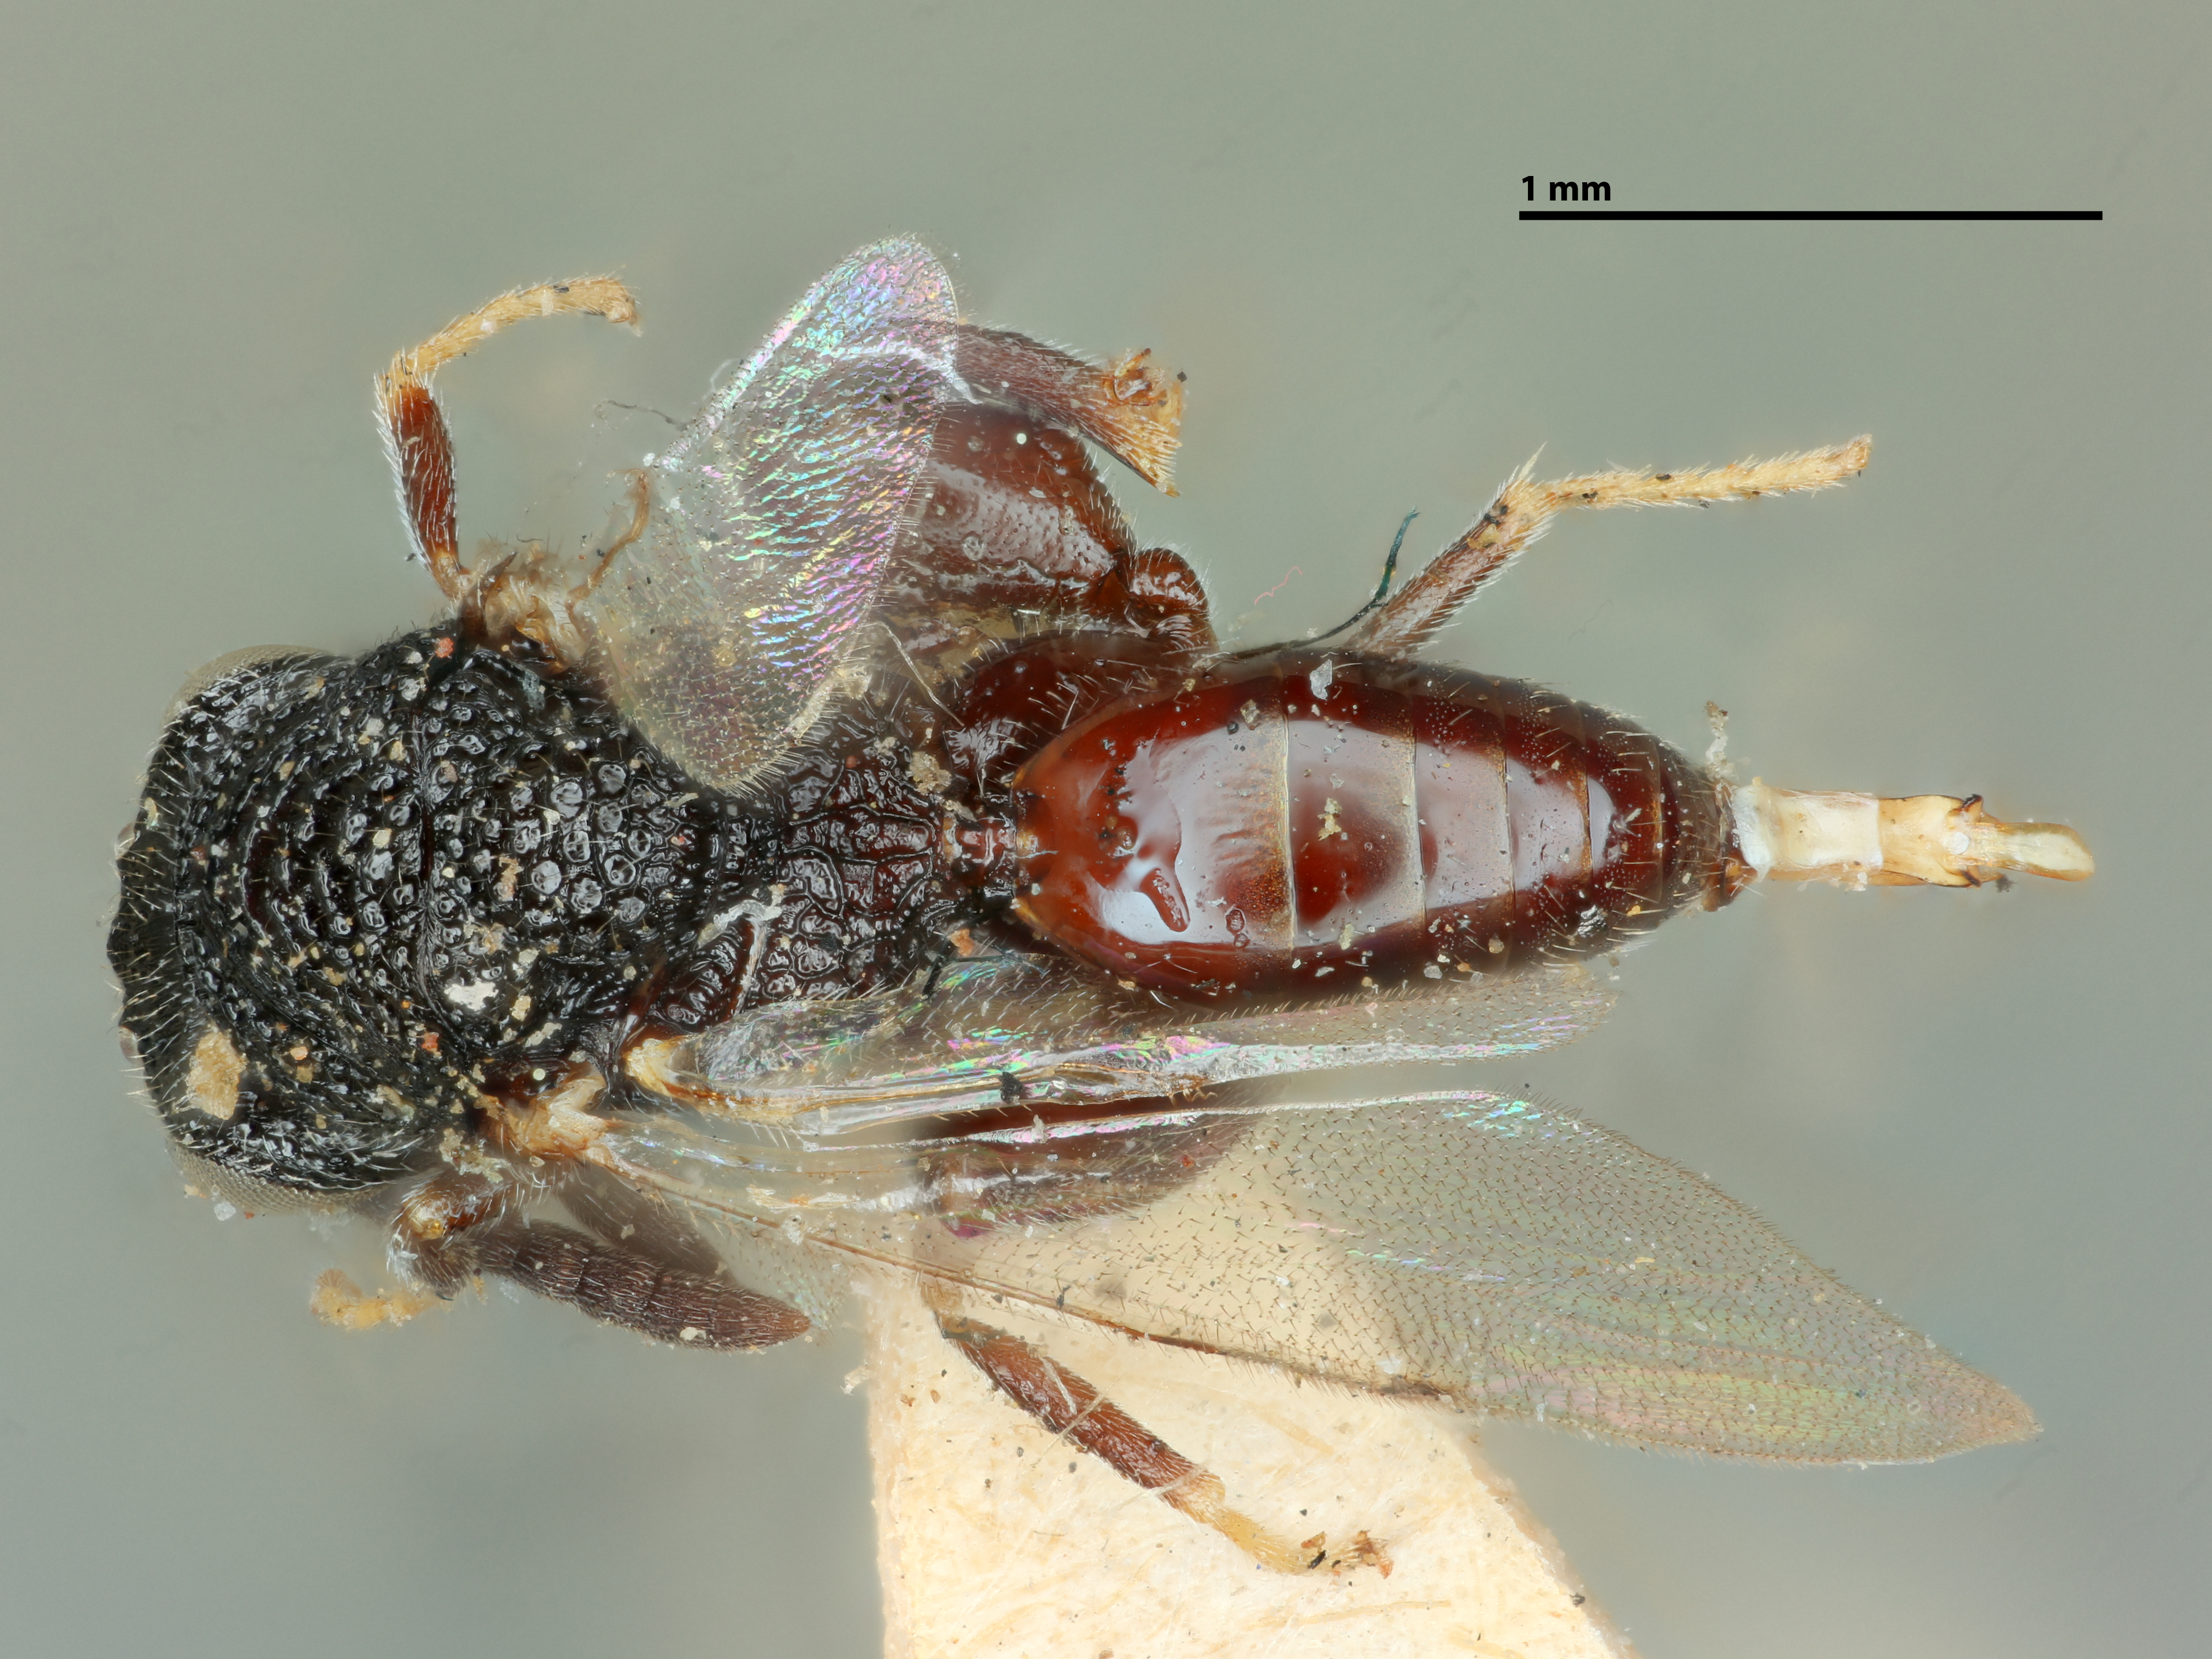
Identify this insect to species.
Chalcis tarsalis
